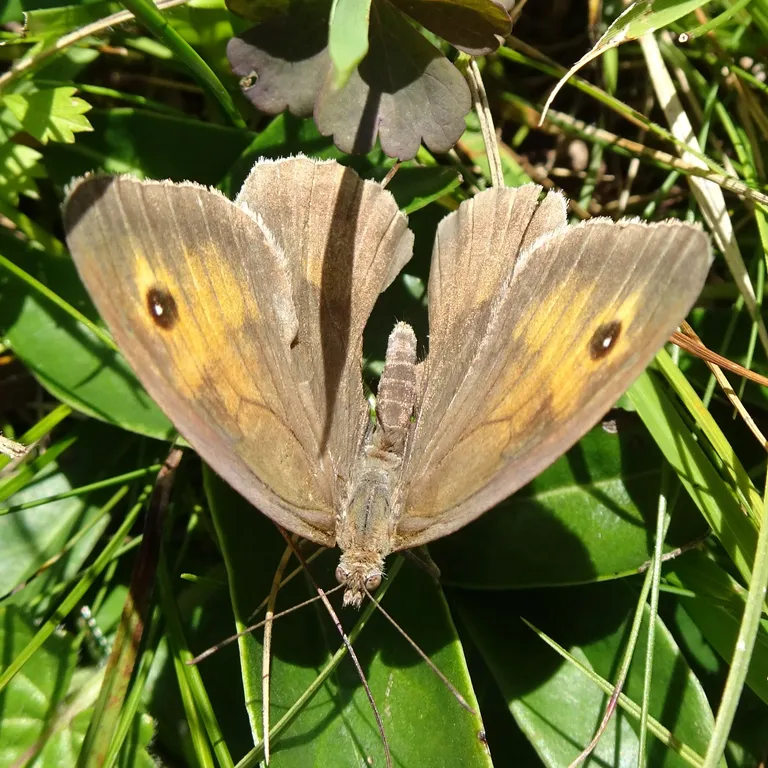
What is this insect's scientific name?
Maniola jurtina
